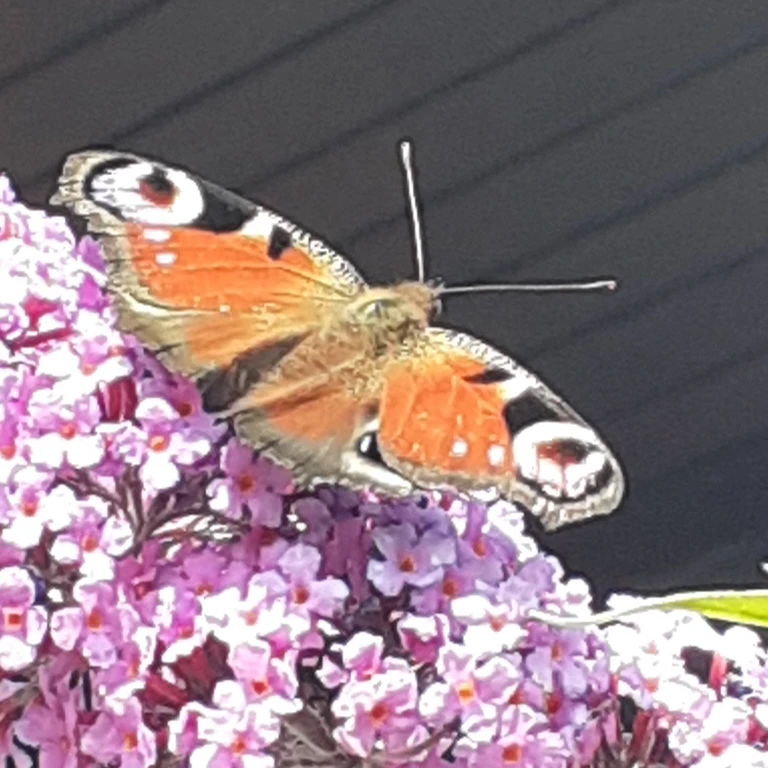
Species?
Aglais io
